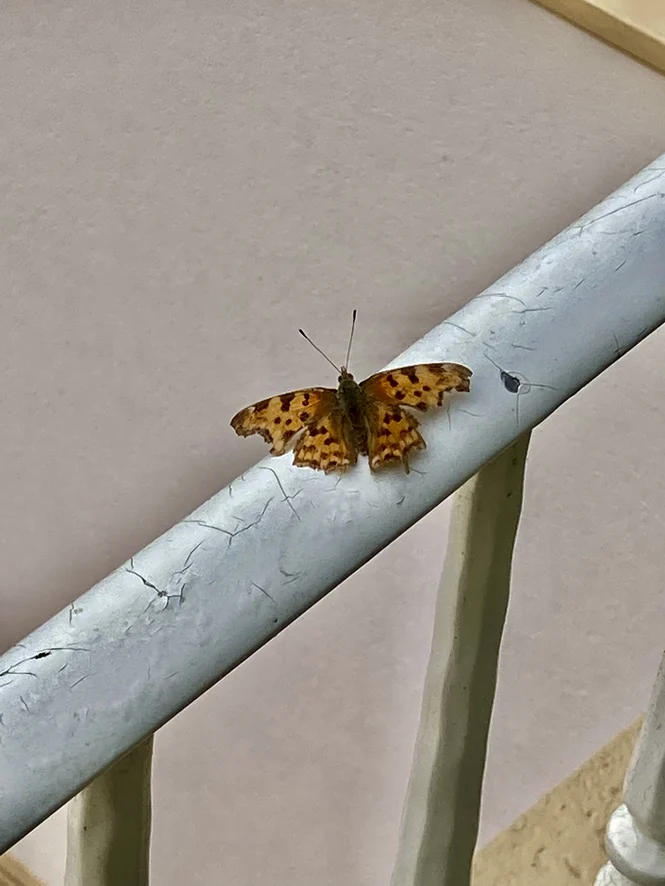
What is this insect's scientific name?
Polygonia c-album
